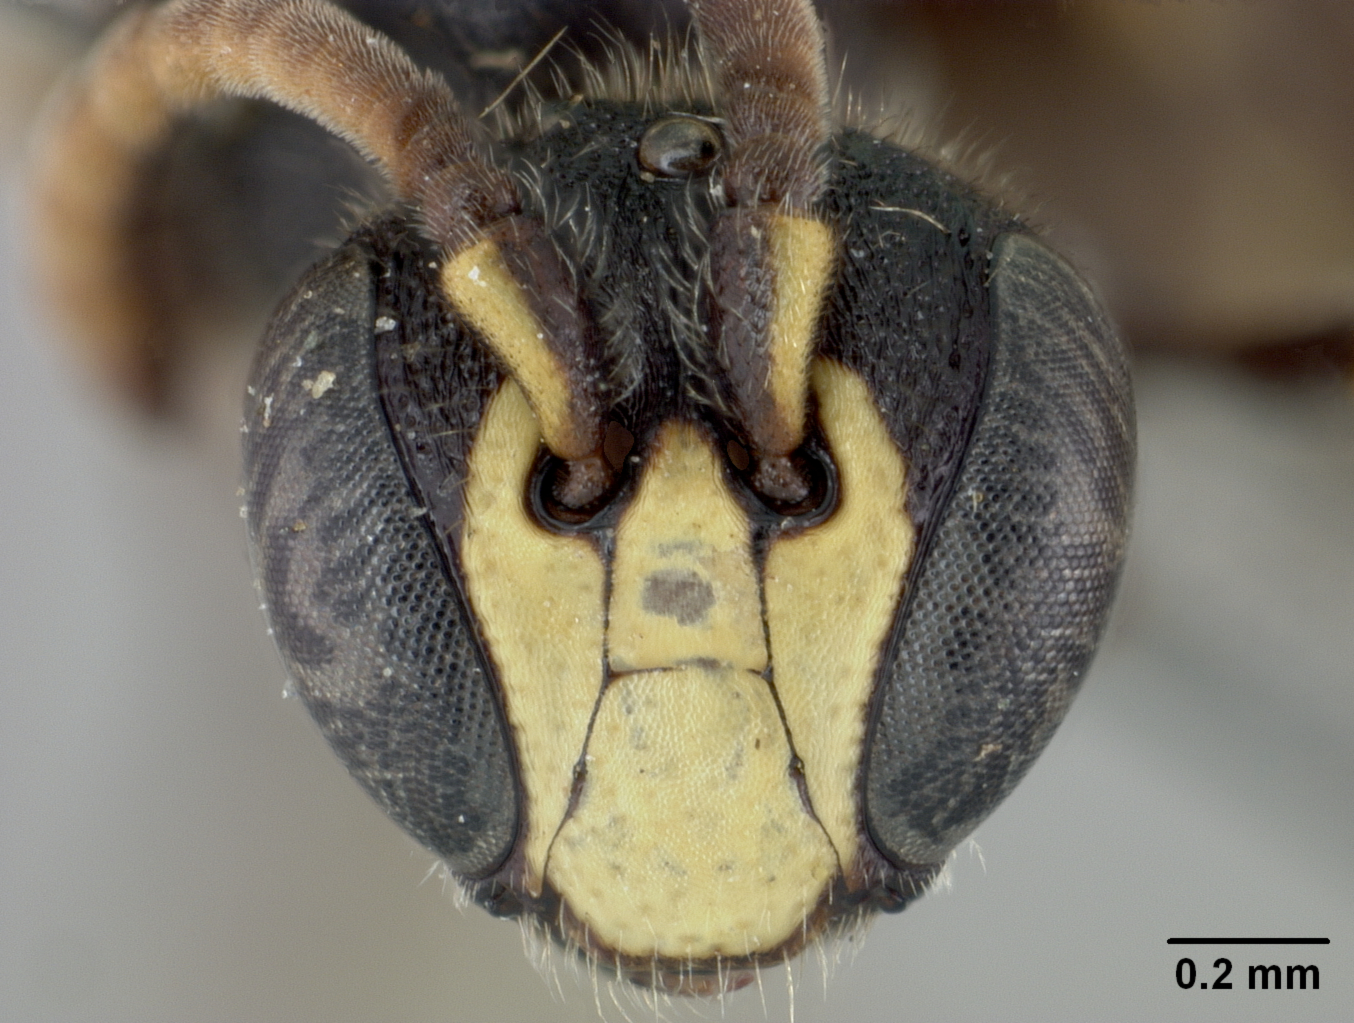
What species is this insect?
Prosopis pasadenae
